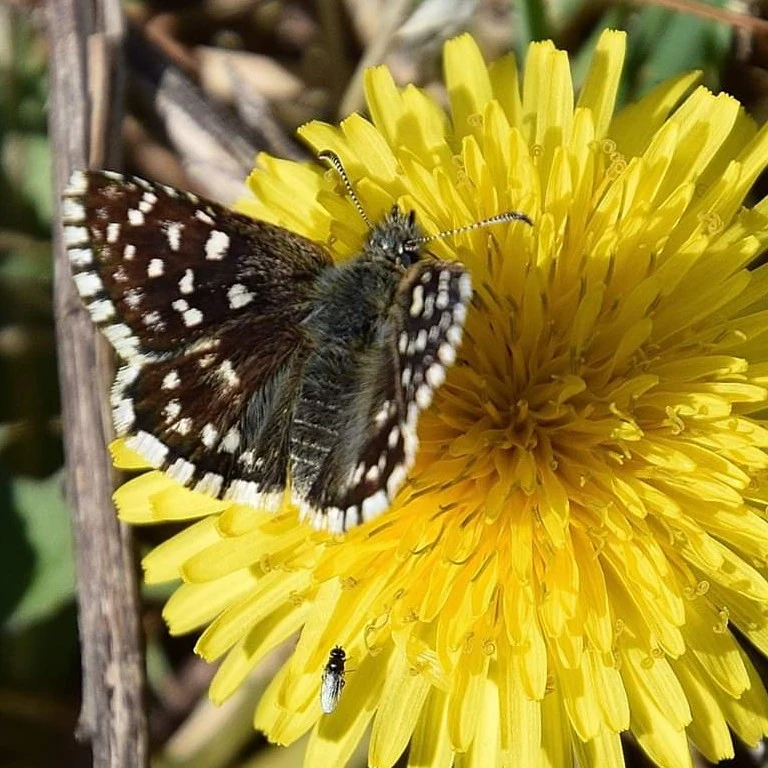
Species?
Pyrgus malvae
